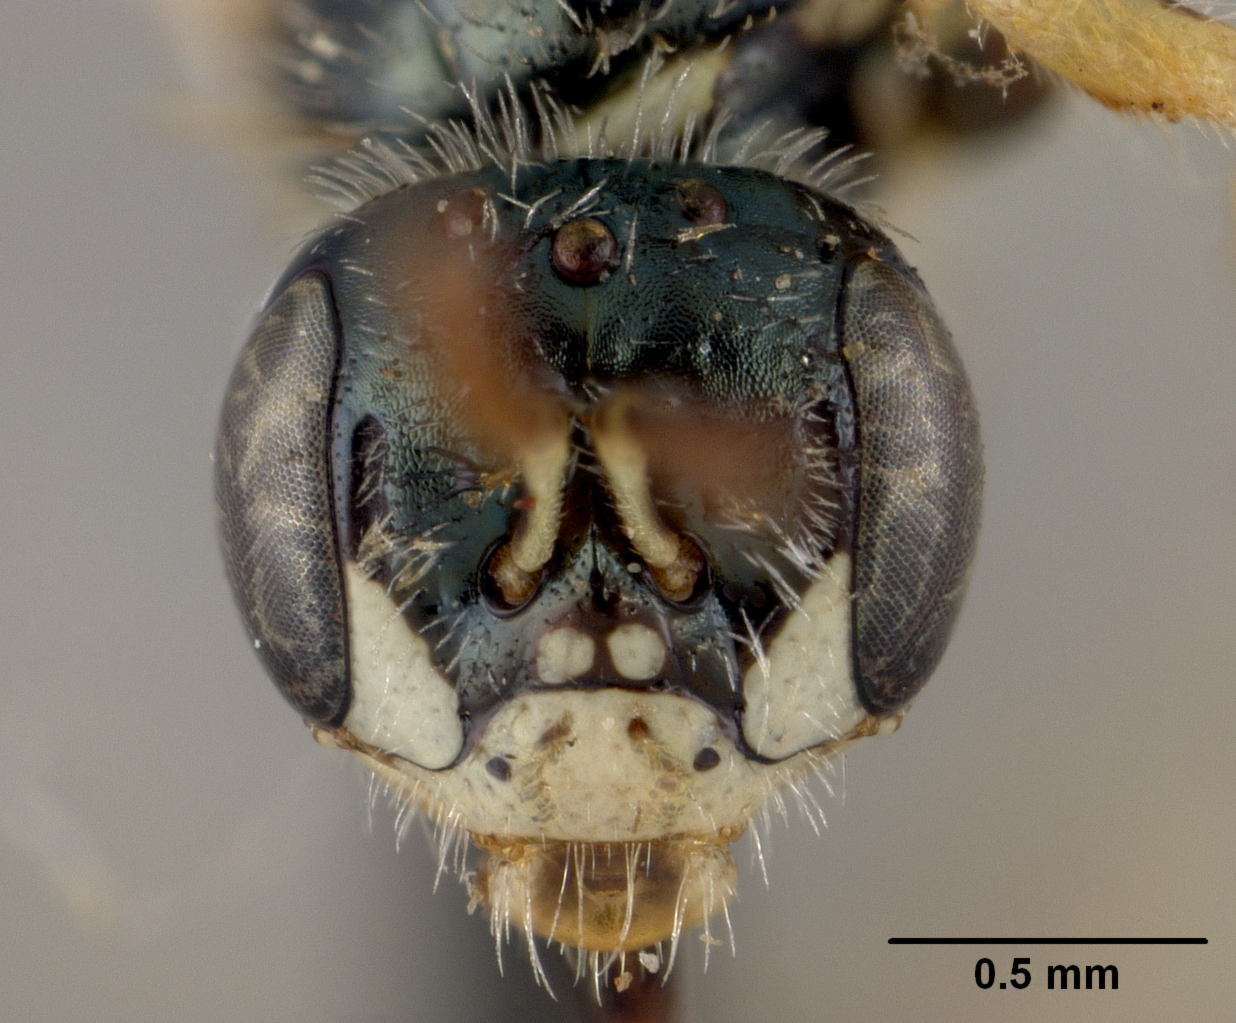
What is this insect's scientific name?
Perdita wilmattae
